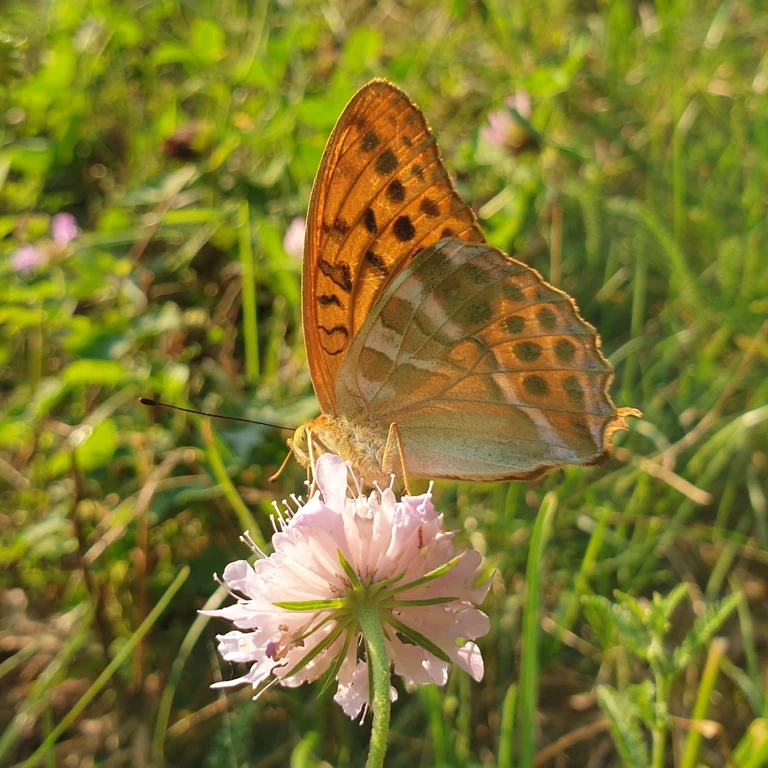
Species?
Argynnis paphia
